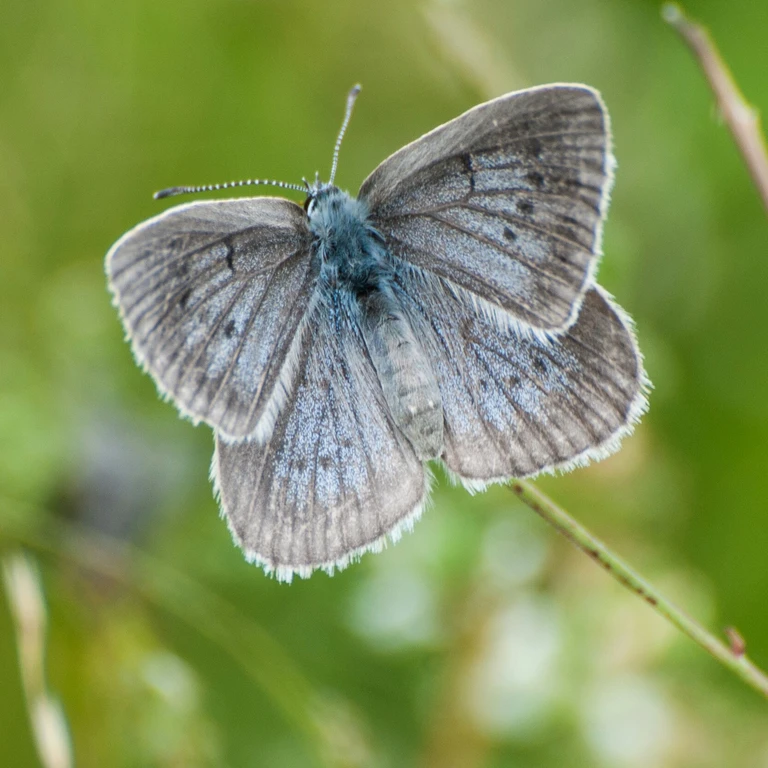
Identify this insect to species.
Phengaris teleius
